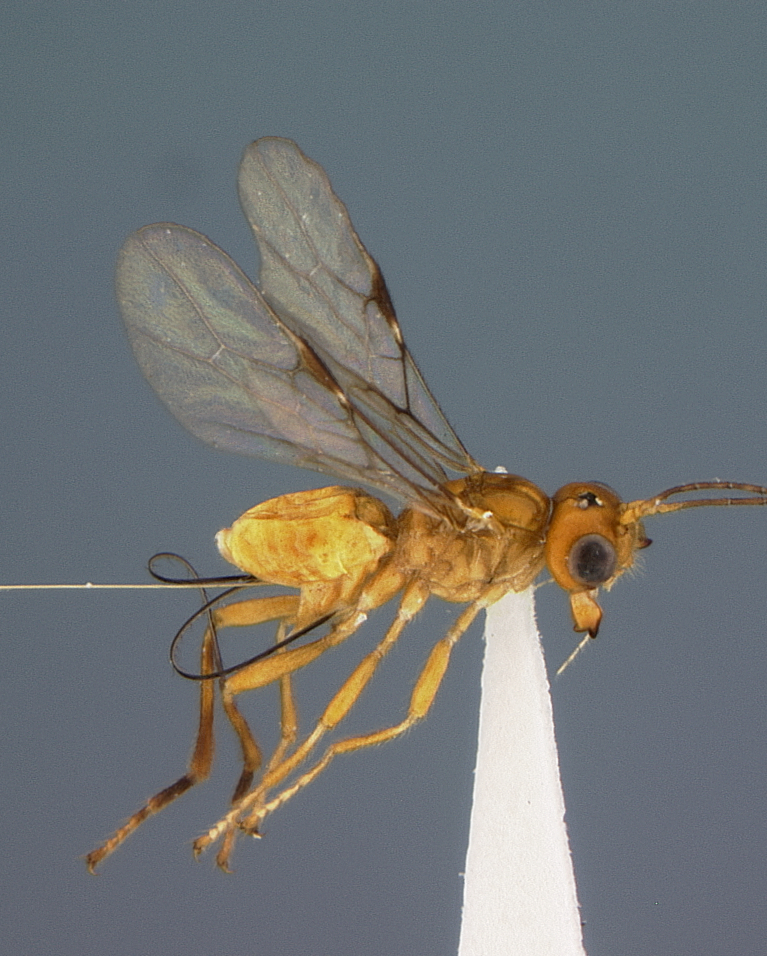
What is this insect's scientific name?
Phaenocarpa anastrephae
